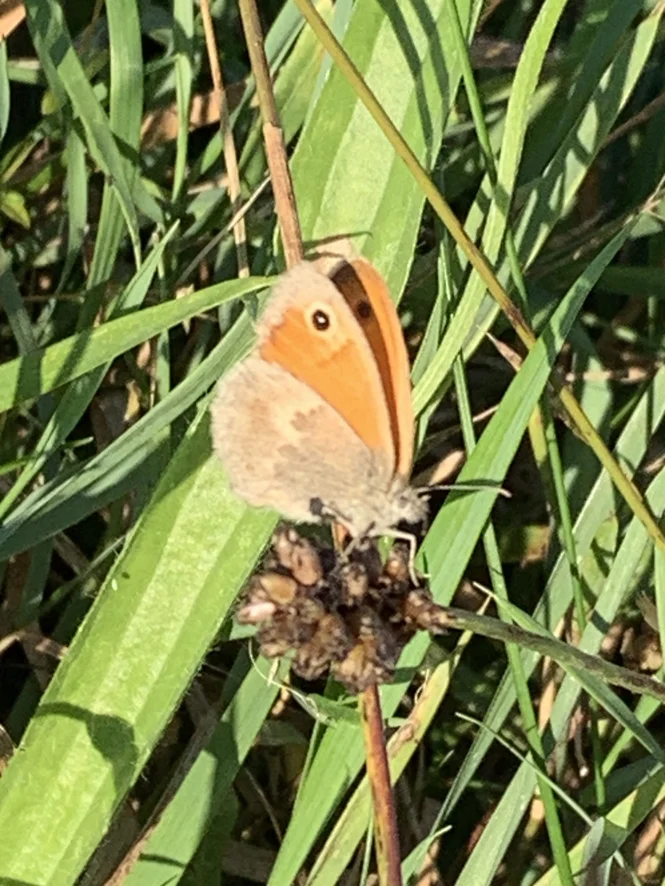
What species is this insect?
Coenonympha pamphilus
